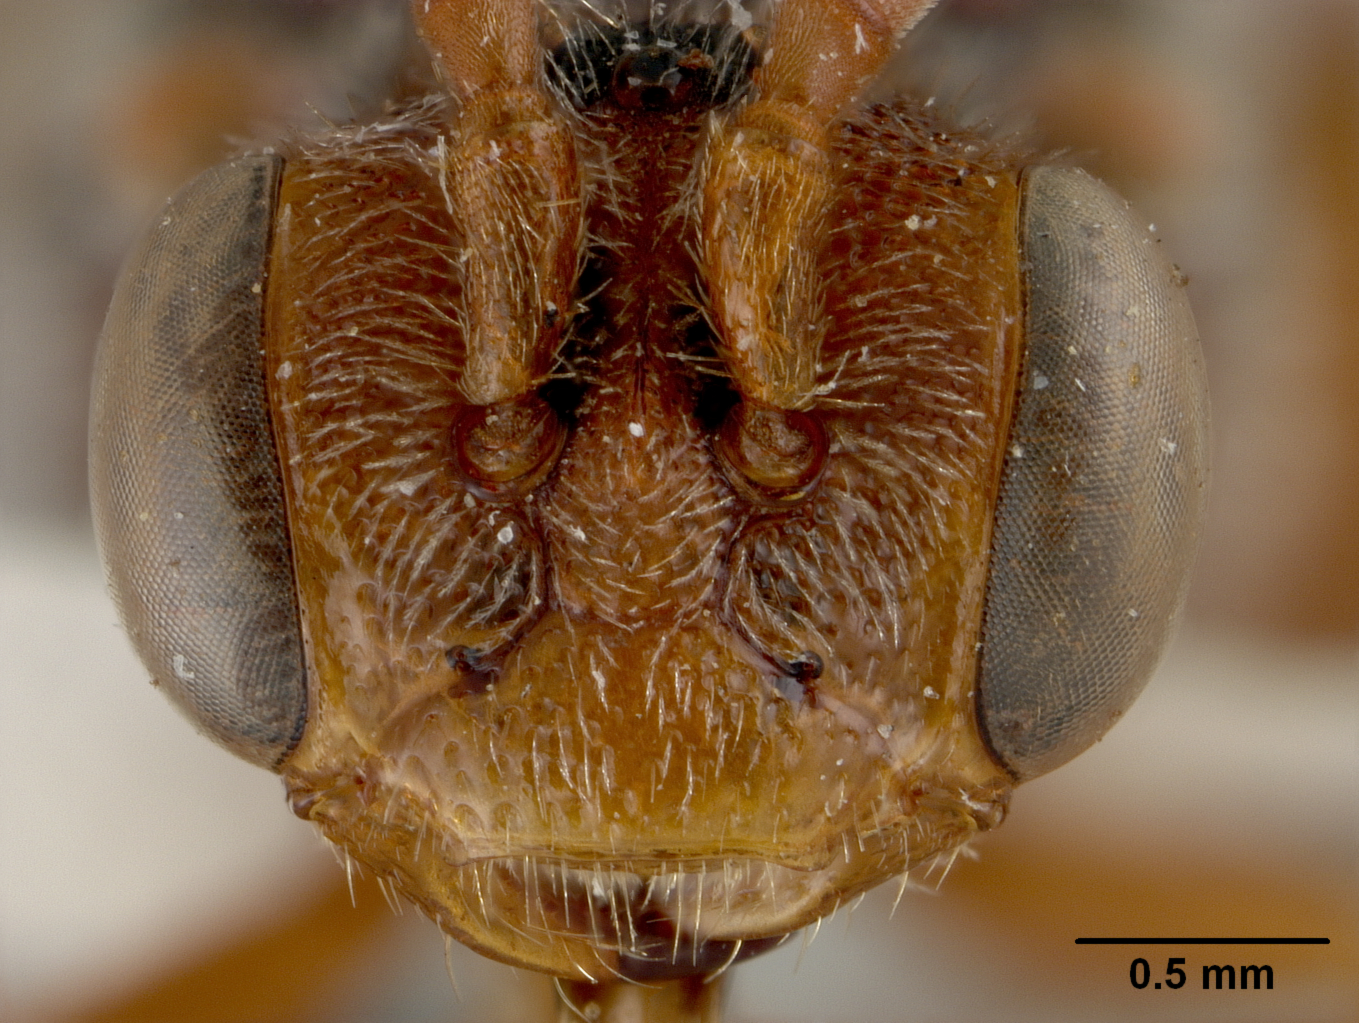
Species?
Nomada decepta
